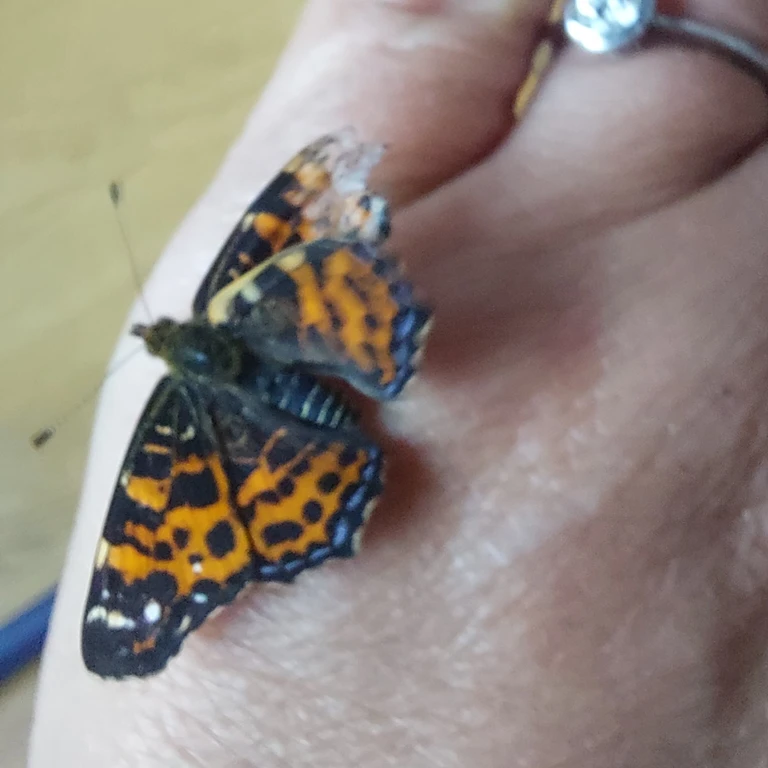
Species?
Araschnia levana
